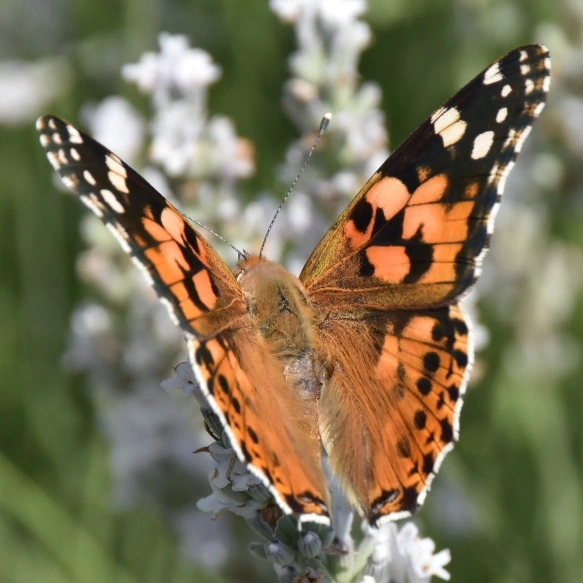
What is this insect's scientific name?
Vanessa cardui
